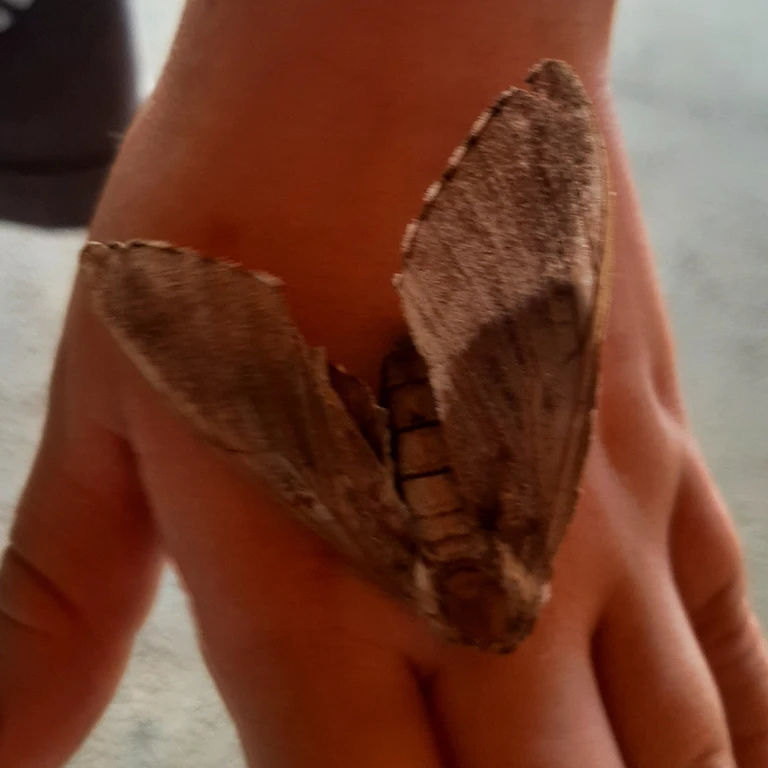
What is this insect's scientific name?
Sphinx pinastri
